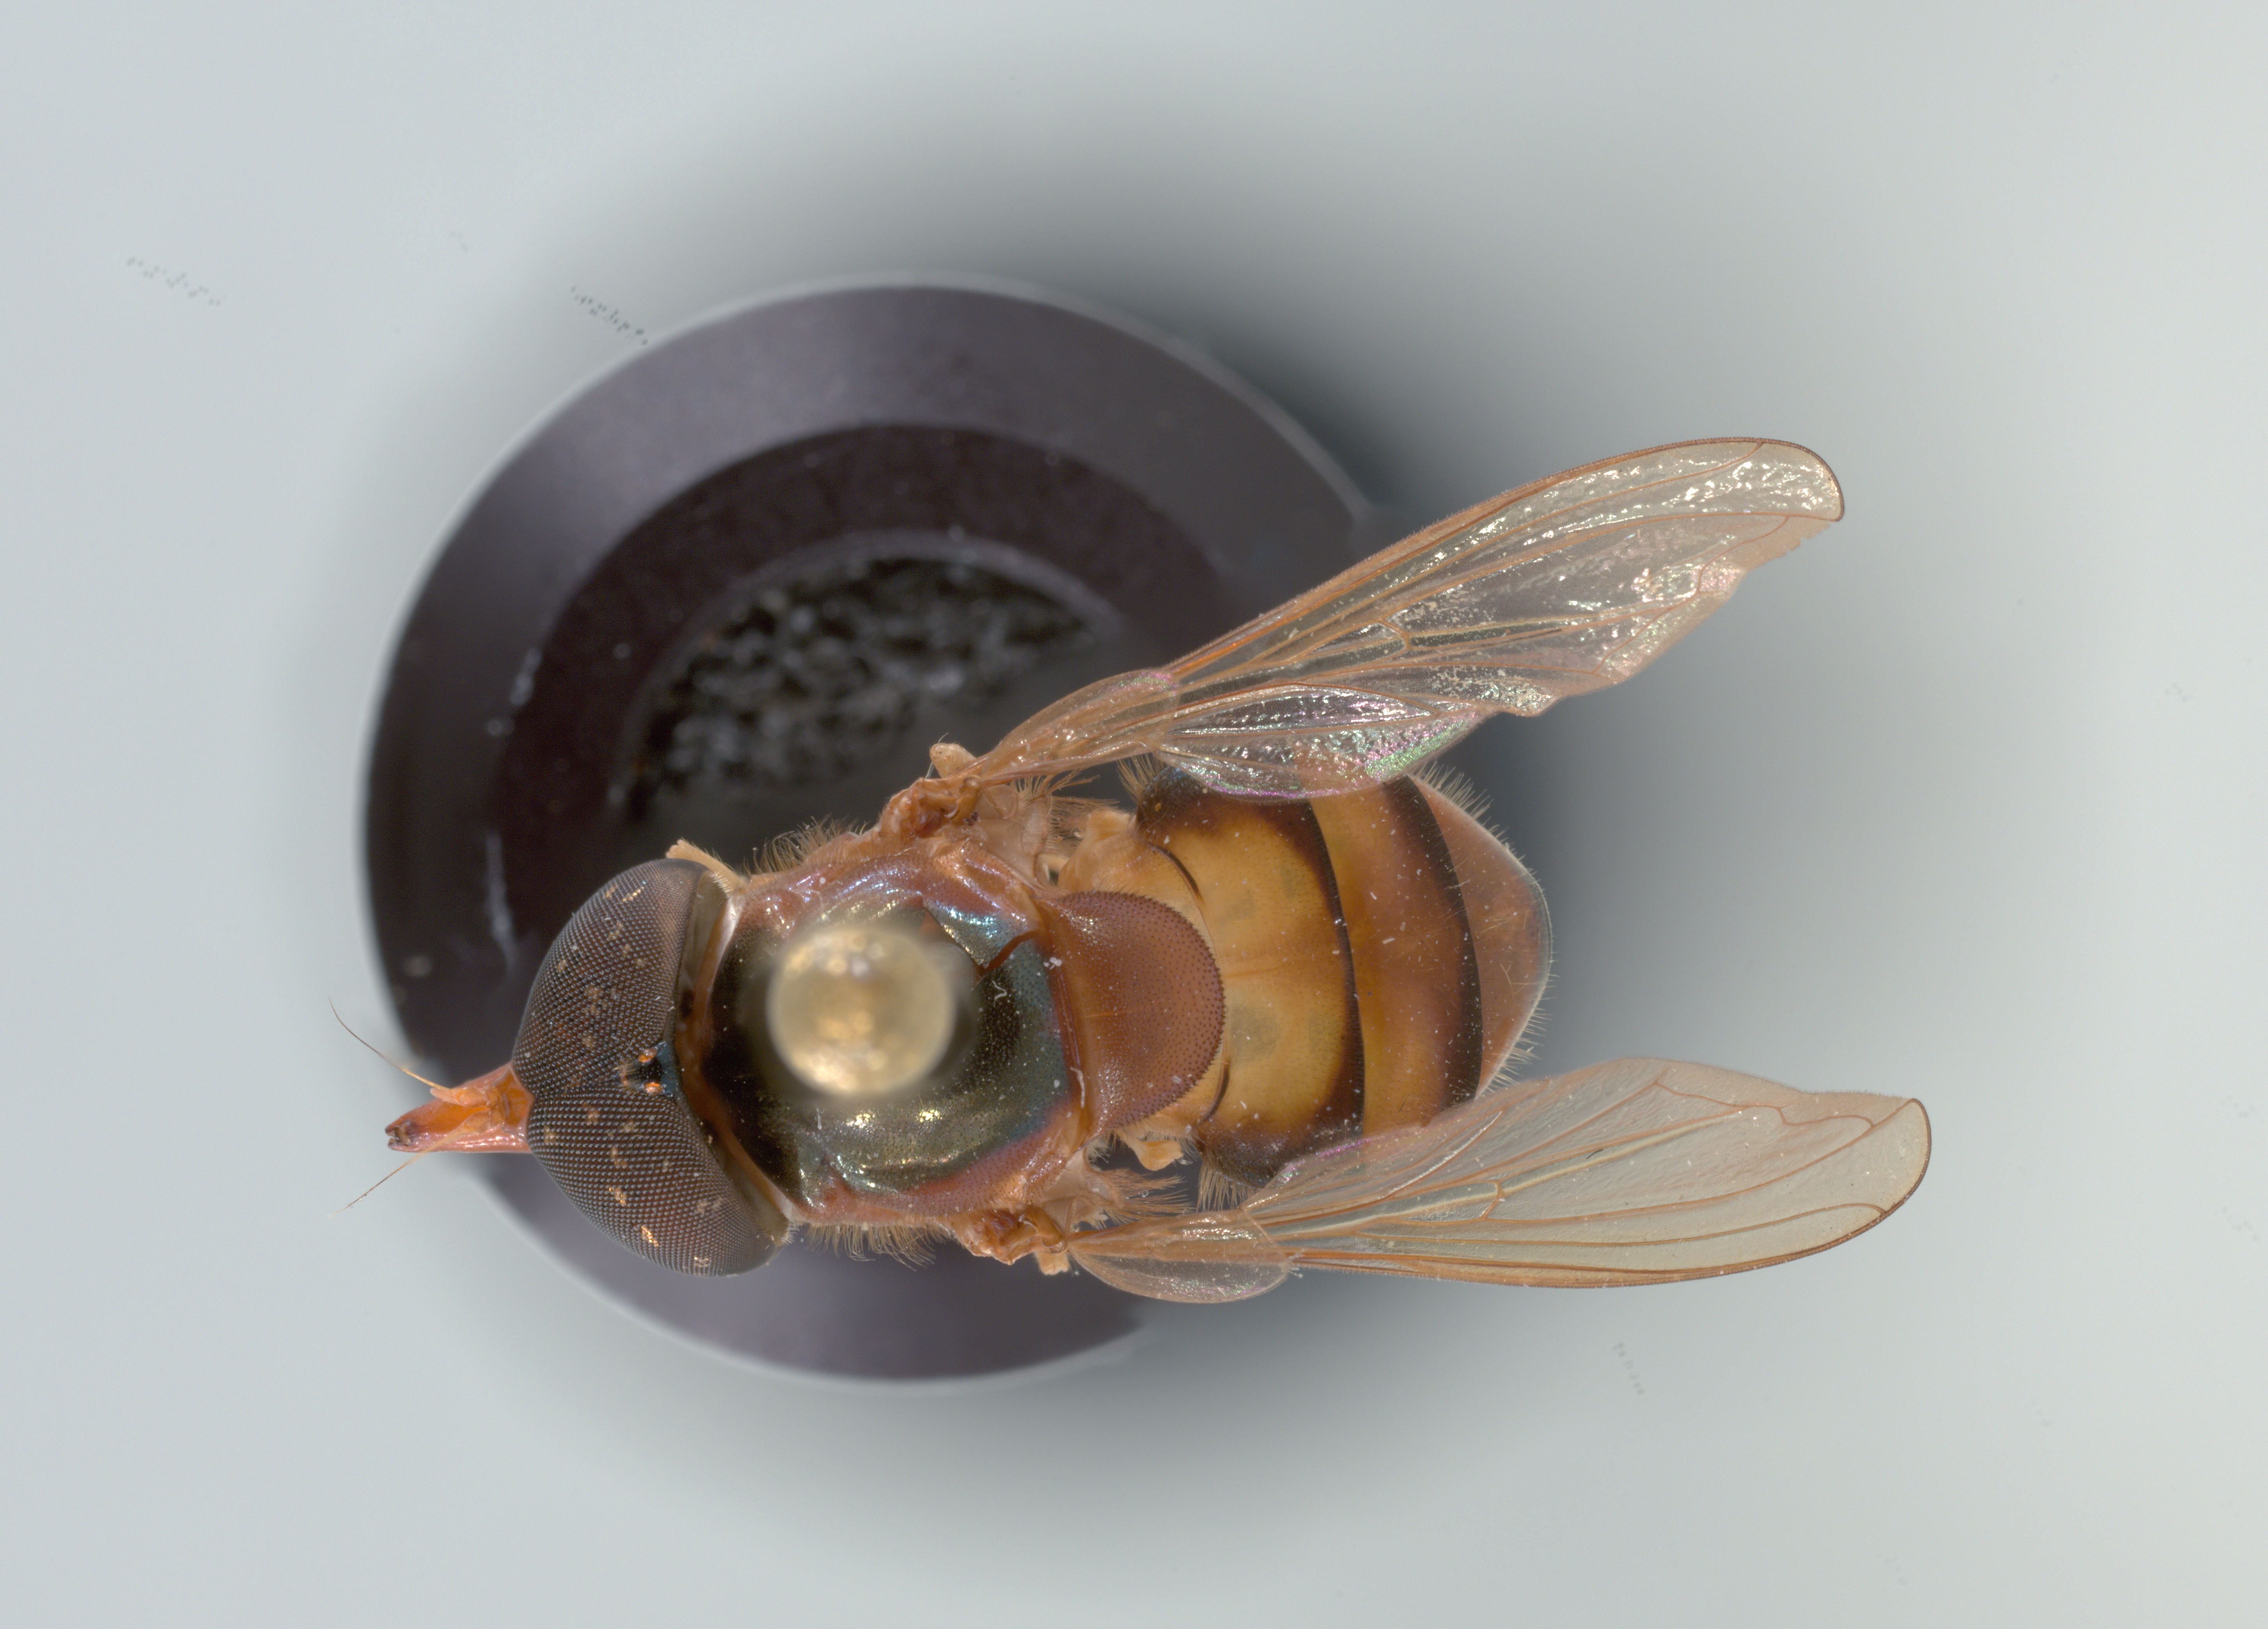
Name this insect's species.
Rhingia pellucens
